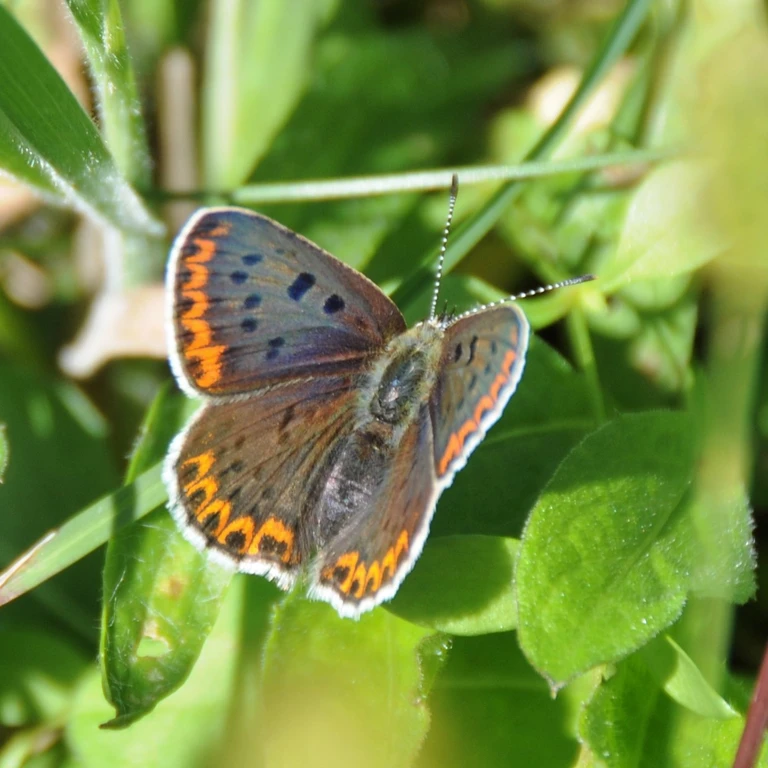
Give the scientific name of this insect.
Lycaena tityrus (also Loweia tityrus)
